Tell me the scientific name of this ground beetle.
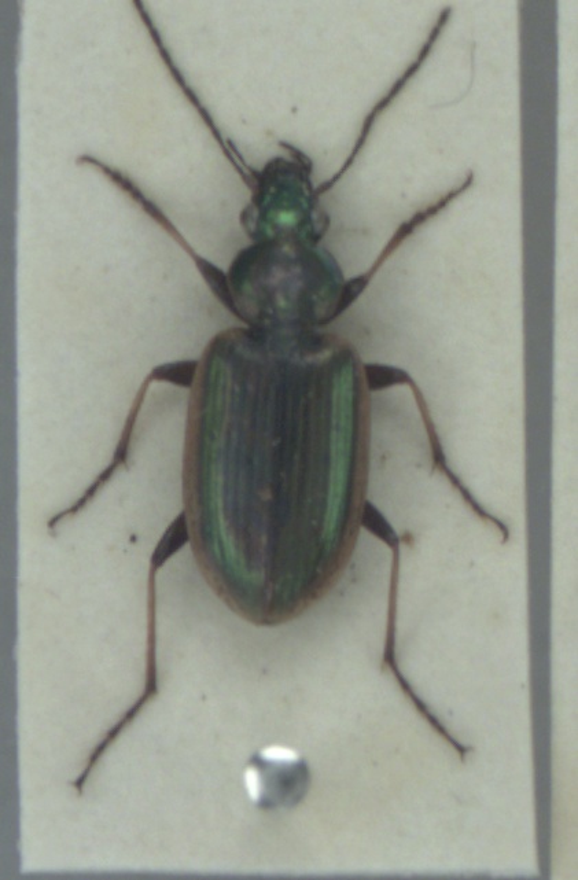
Agonum marginatum
